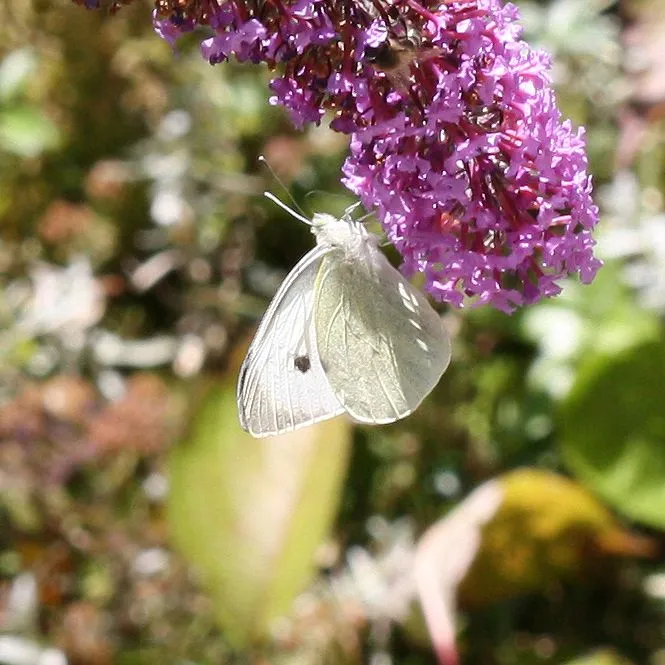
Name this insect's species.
Pieris brassicae
